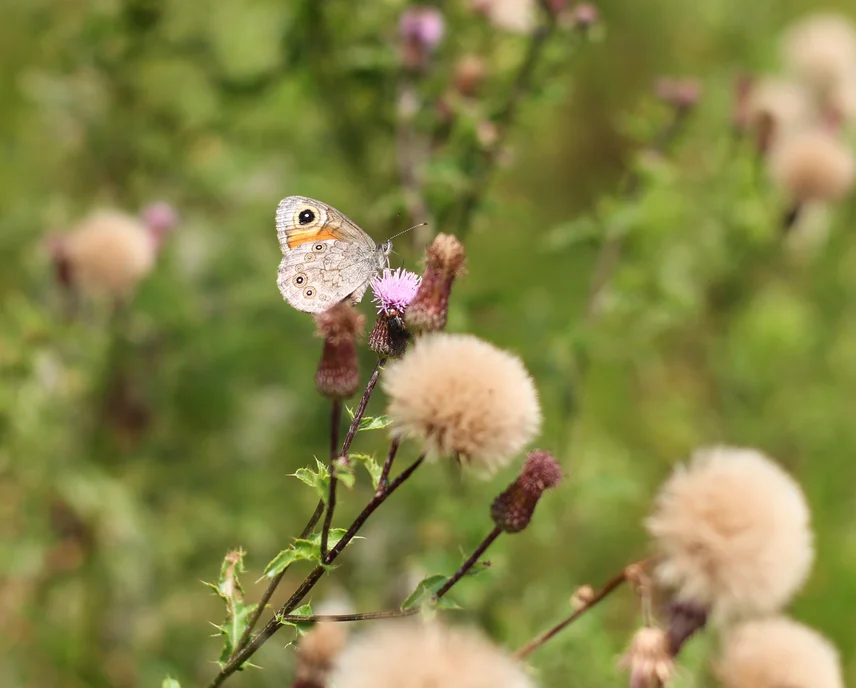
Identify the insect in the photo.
Lasiommata maera (also Pararge maera)
